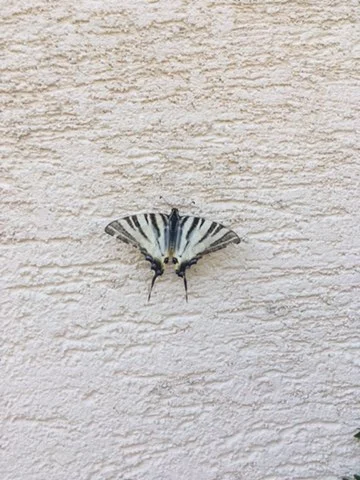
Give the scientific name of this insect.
Iphiclides podalirius
